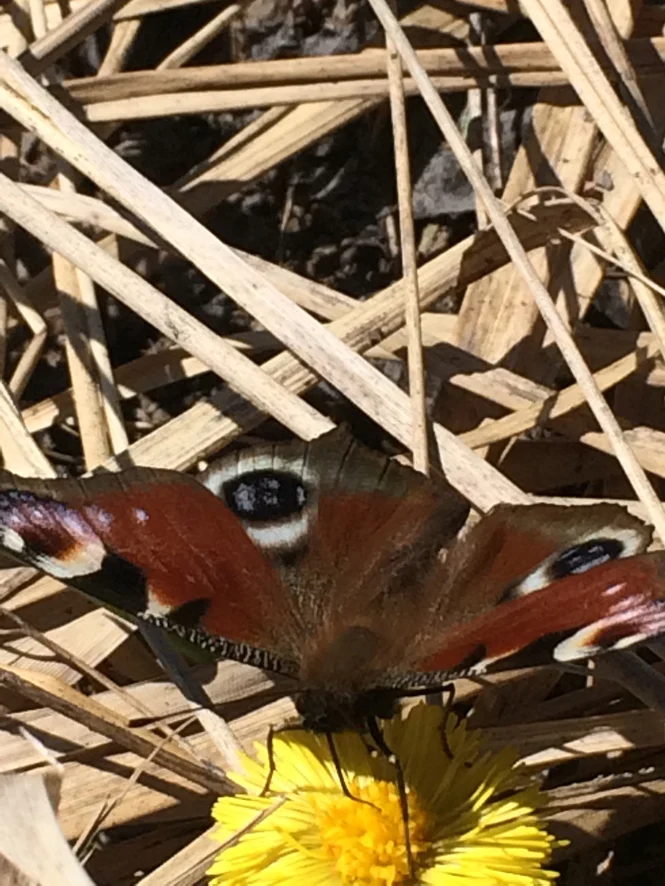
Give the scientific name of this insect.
Aglais io
